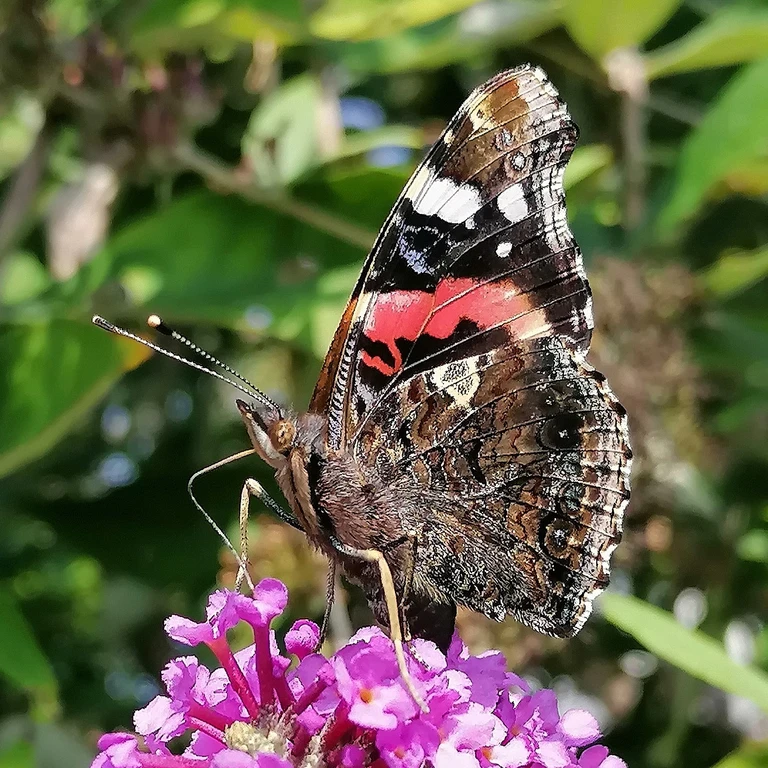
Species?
Vanessa atalanta
